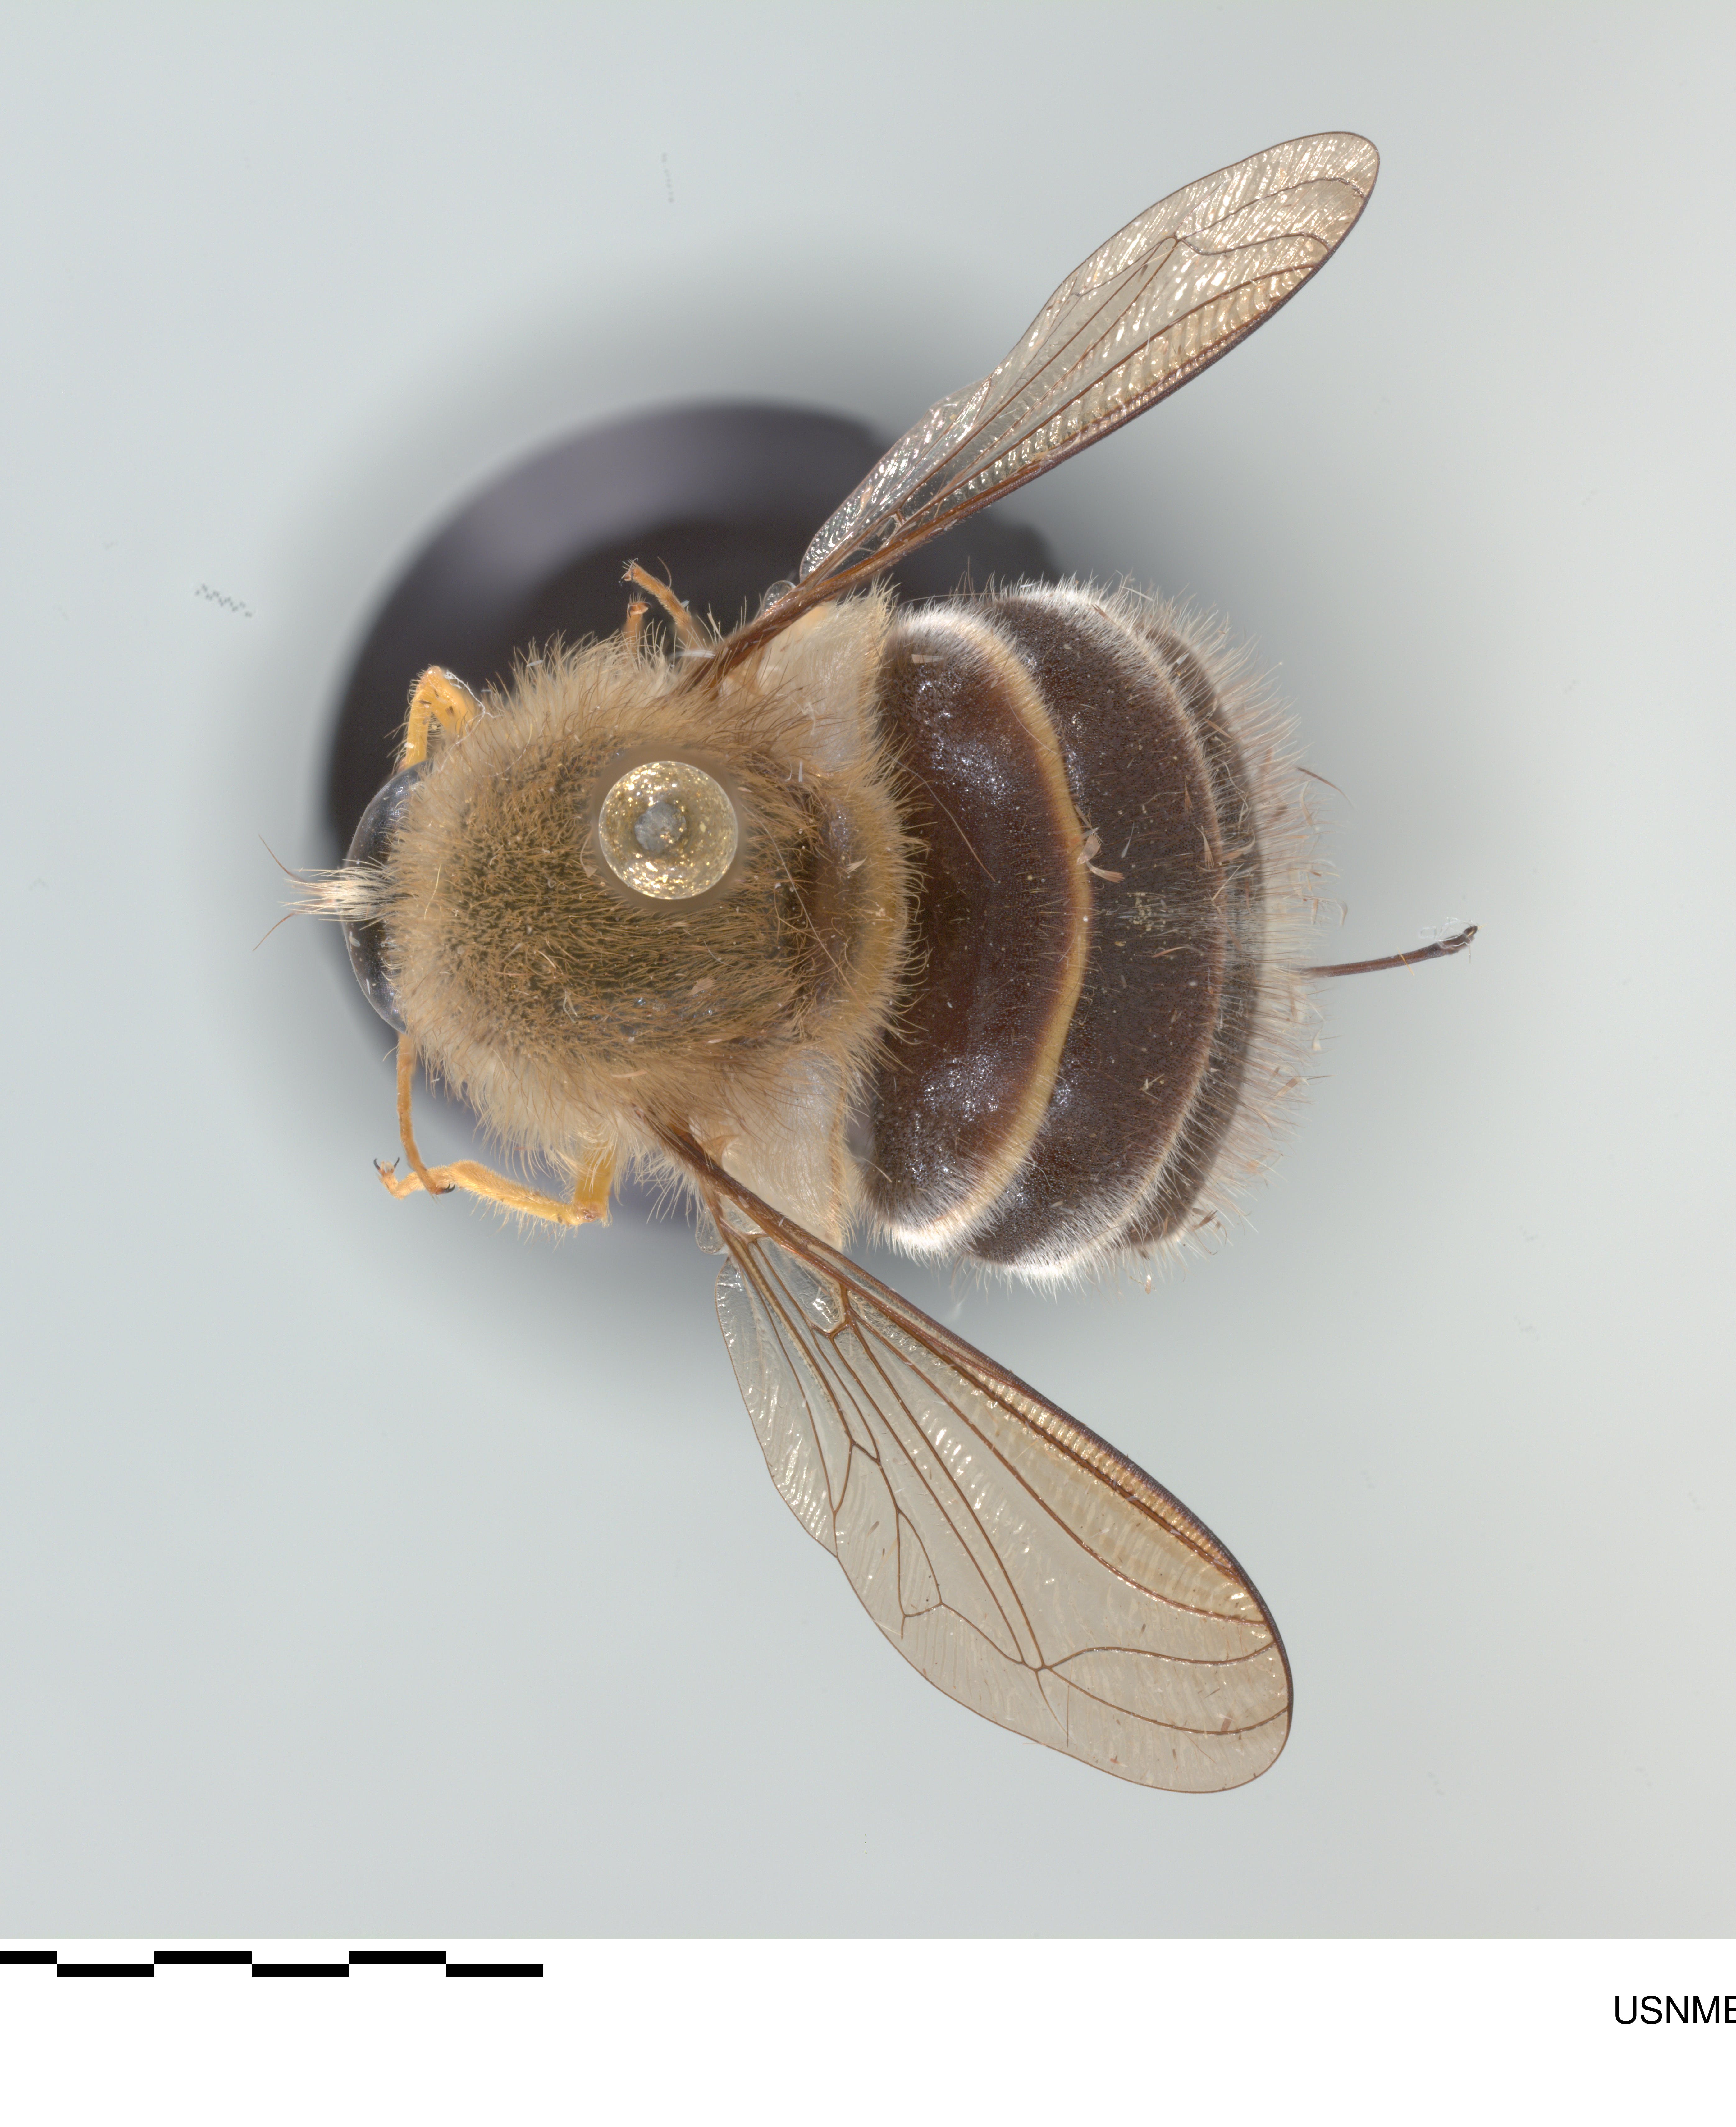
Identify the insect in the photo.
Psilodera confusa
